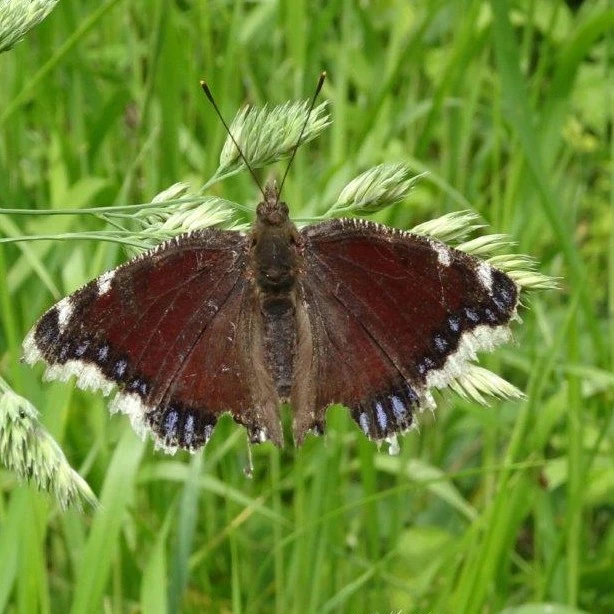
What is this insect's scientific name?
Nymphalis antiopa
